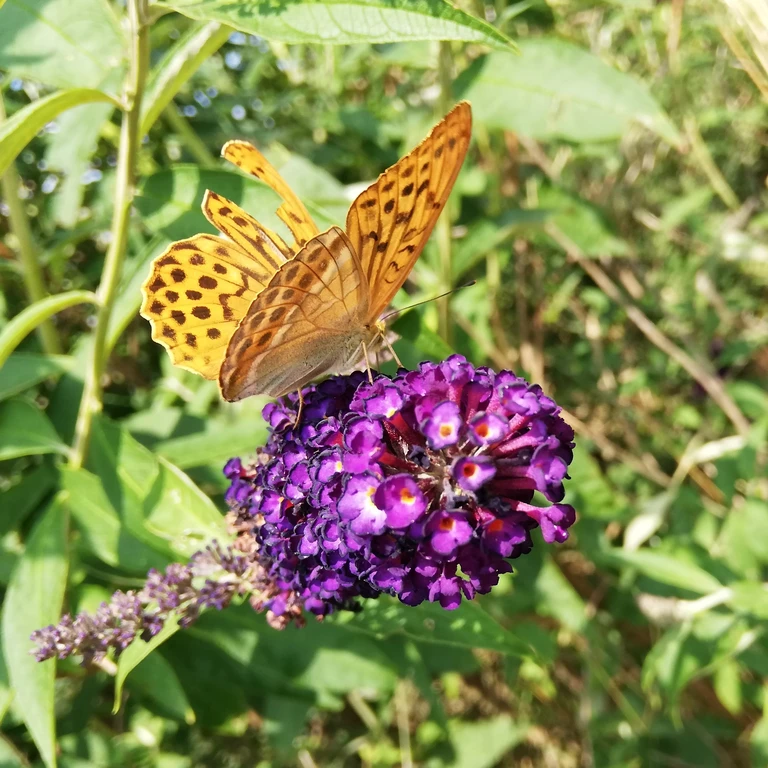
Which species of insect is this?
Argynnis paphia
